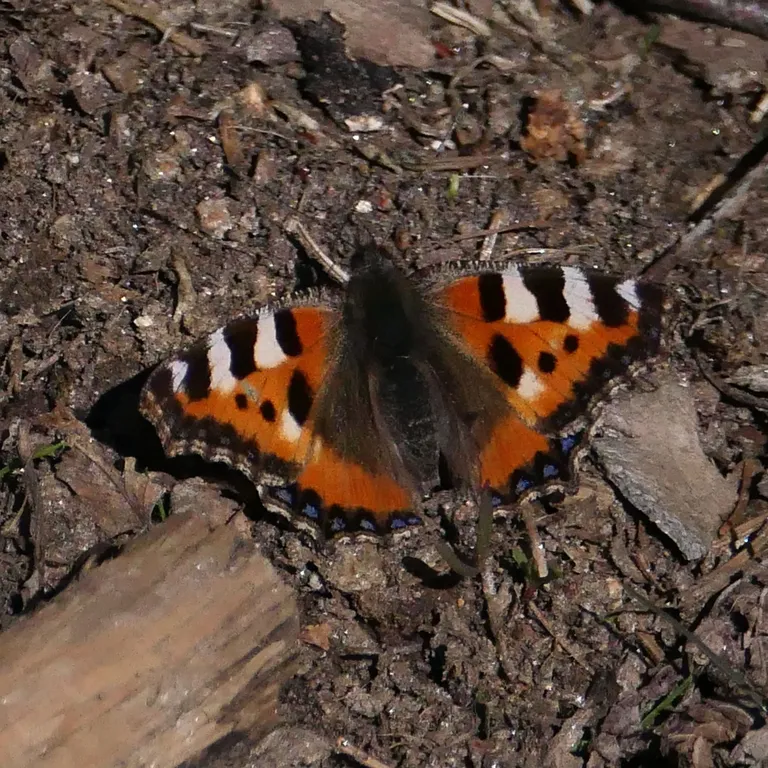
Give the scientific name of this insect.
Aglais urticae
